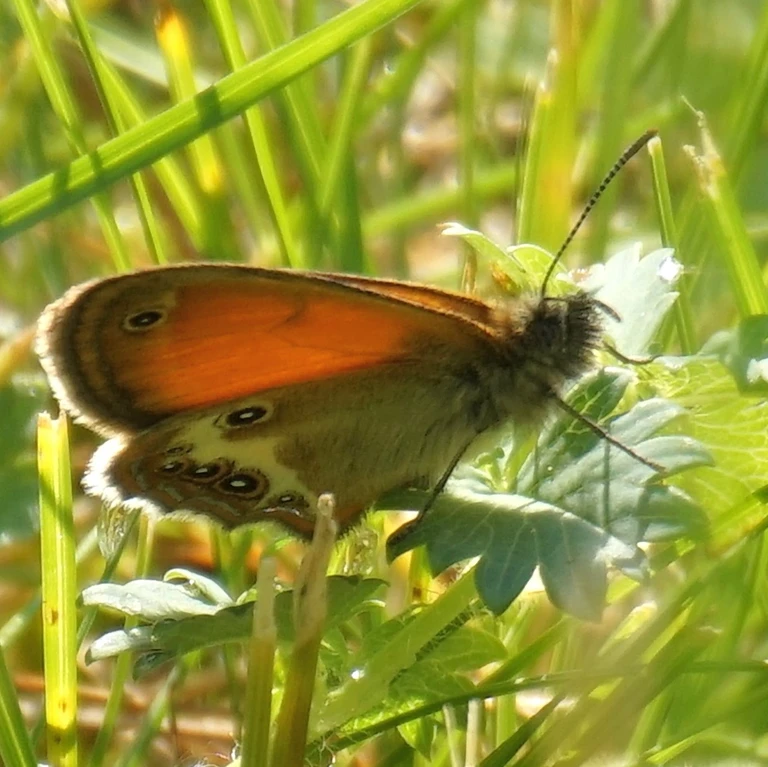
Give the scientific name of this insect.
Coenonympha arcania
